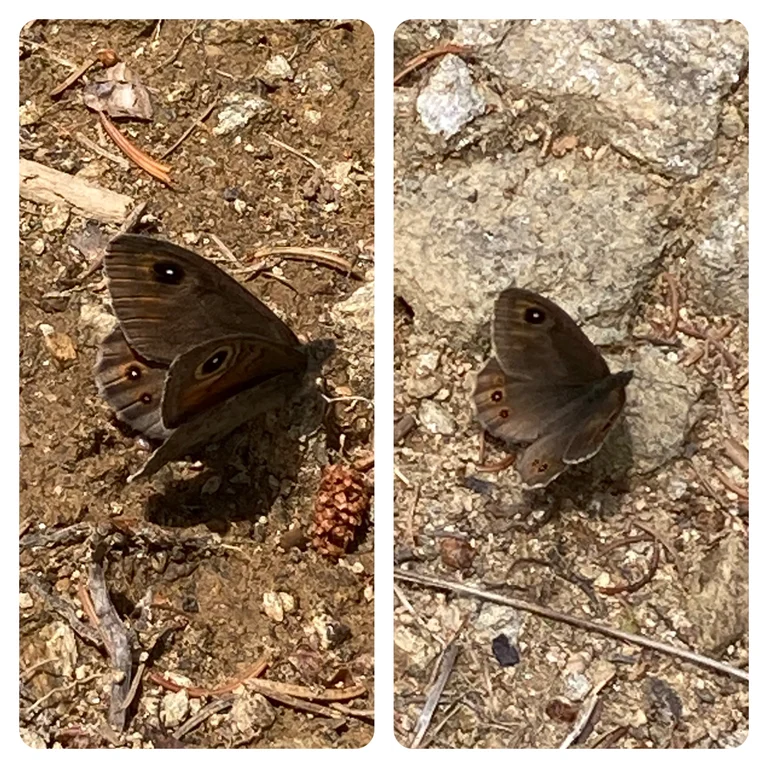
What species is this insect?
Lasiommata maera (also Pararge maera)
